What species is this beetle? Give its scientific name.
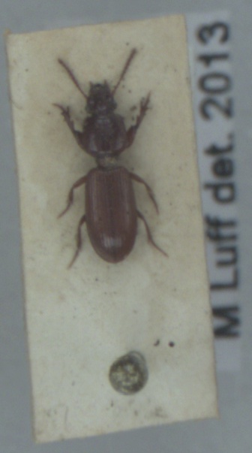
Clivina fossor
